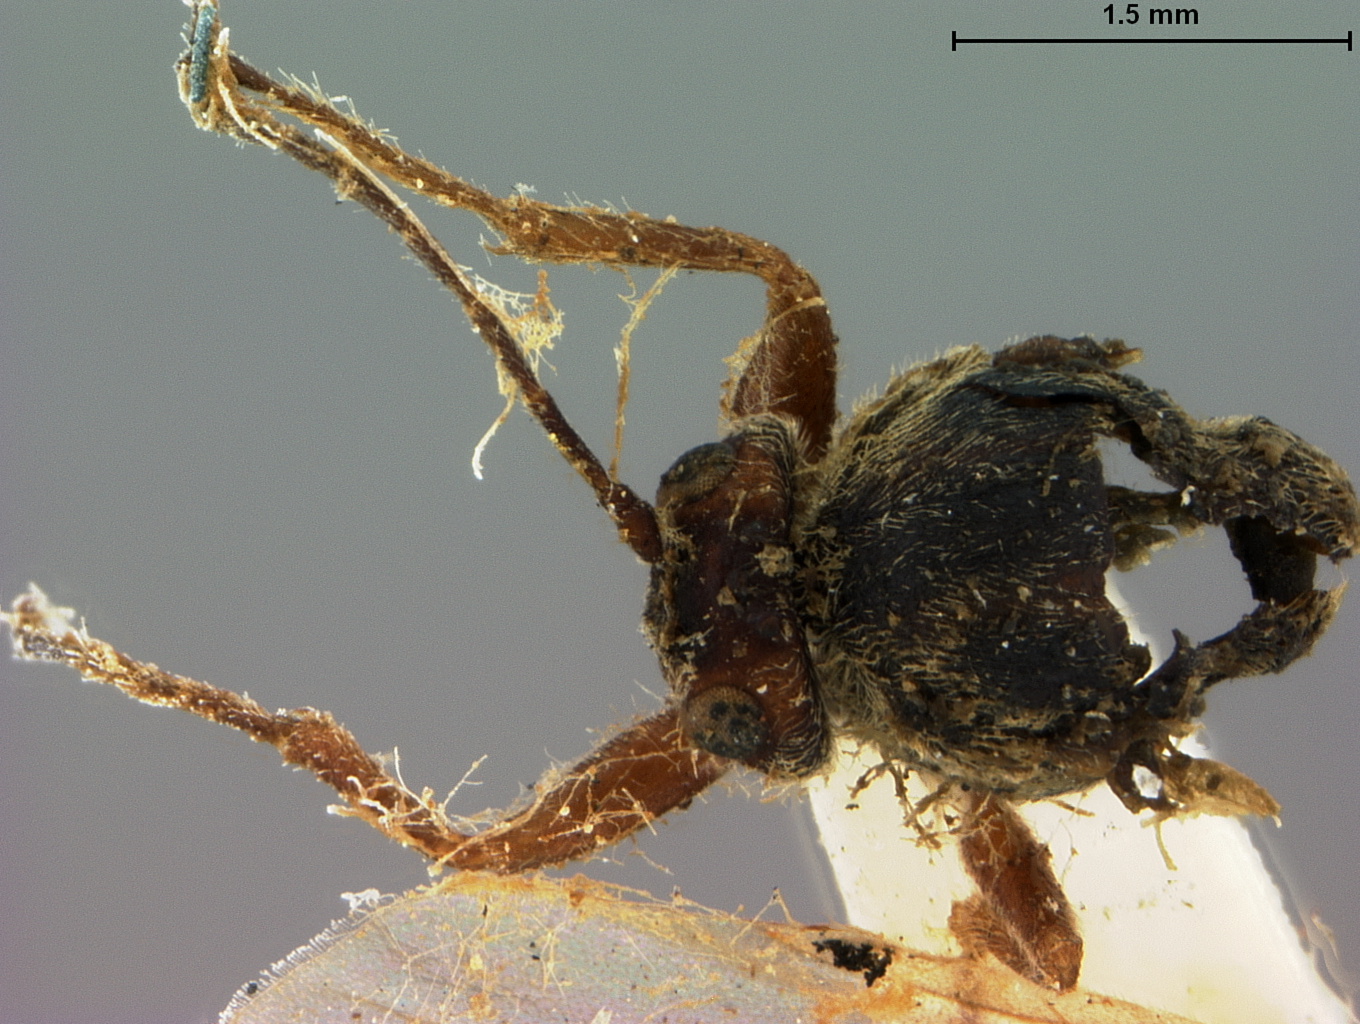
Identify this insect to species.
Callaspidia quercus-globulus
